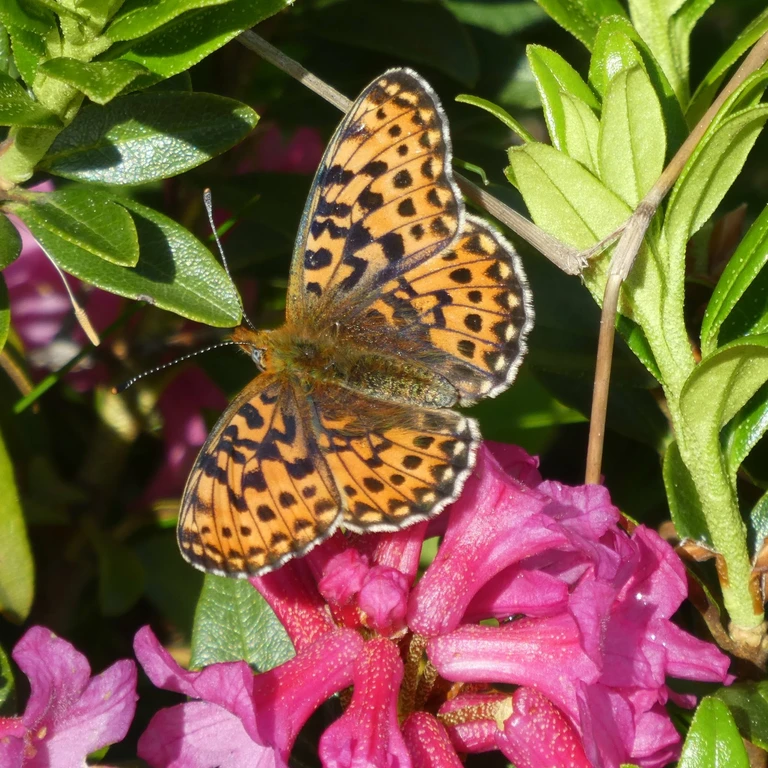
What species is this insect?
Boloria euphrosyne (also Clossiana euphrosyne)
